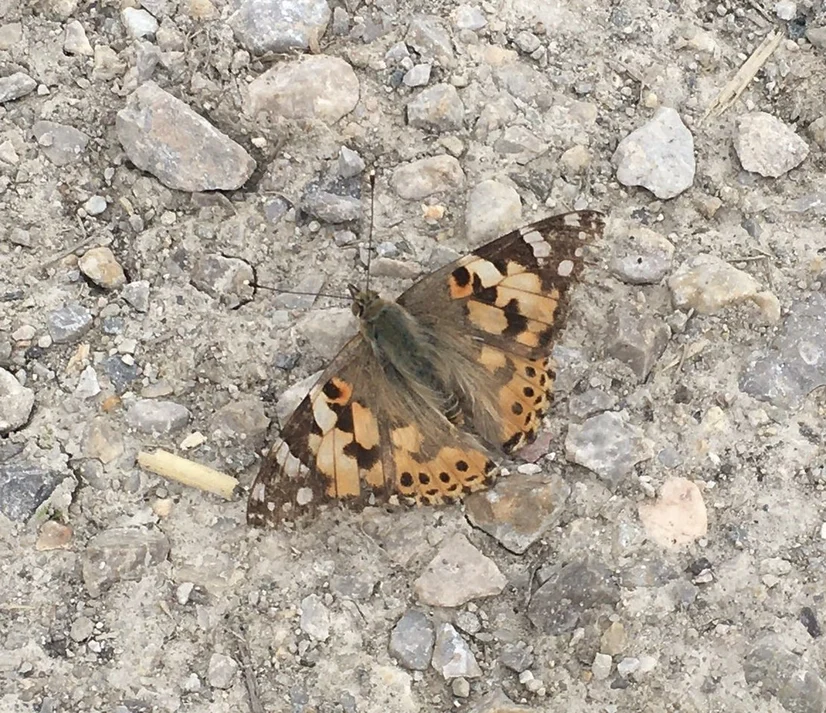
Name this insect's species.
Vanessa cardui
